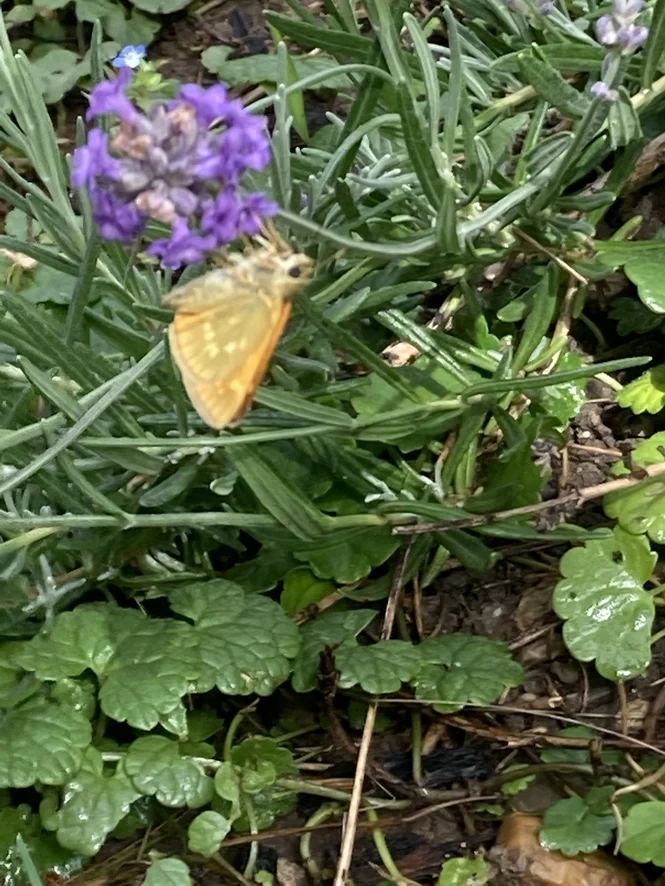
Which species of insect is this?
Ochlodes sylvanus (also Ochlodes venata)
